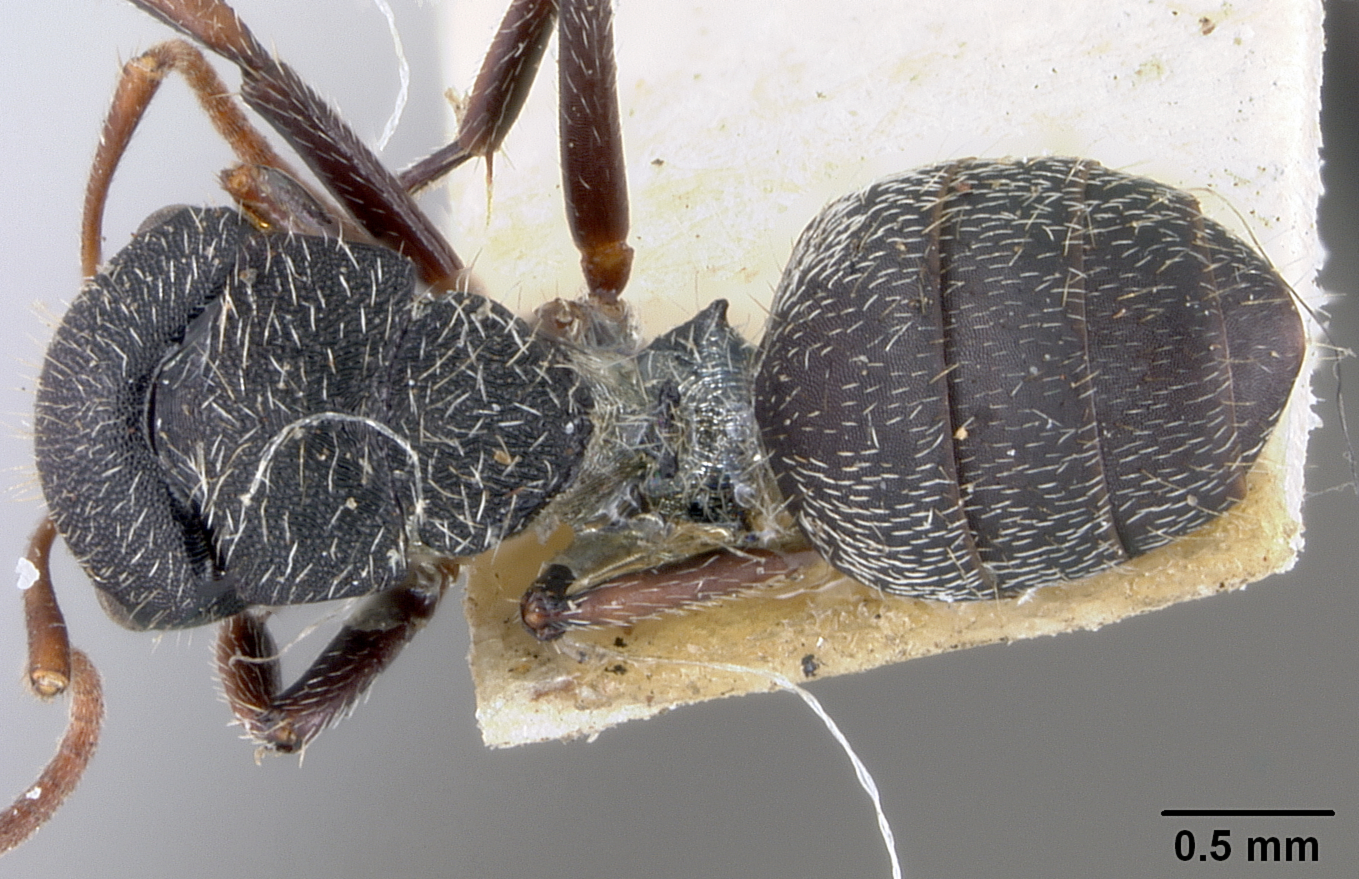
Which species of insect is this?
Camponotus toussainti
